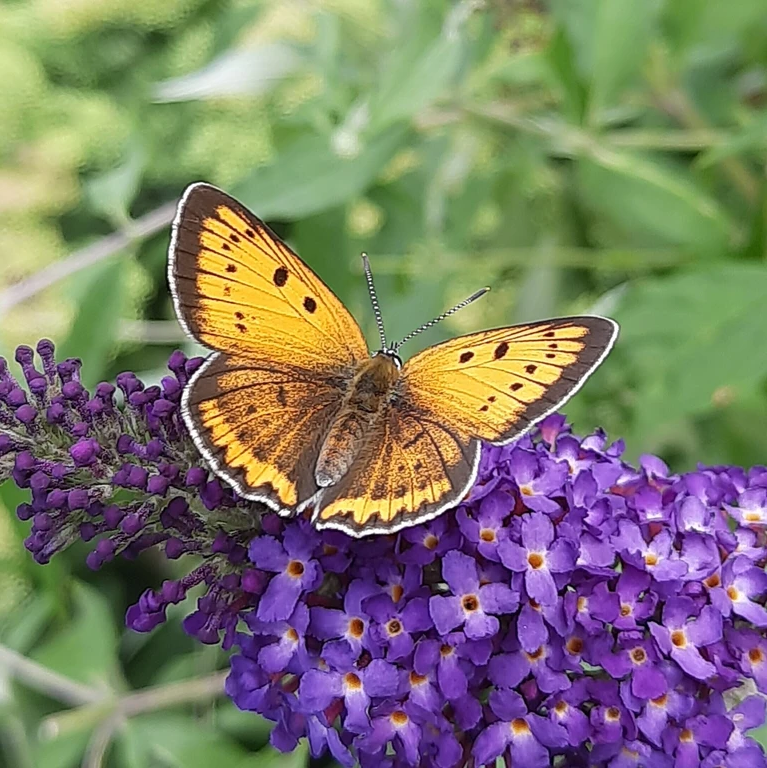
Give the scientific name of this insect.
Lycaena dispar
